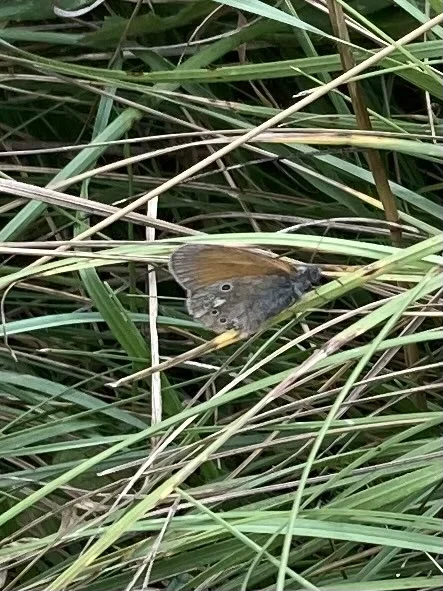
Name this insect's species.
Coenonympha glycerion (also Coenonympha iphis)
